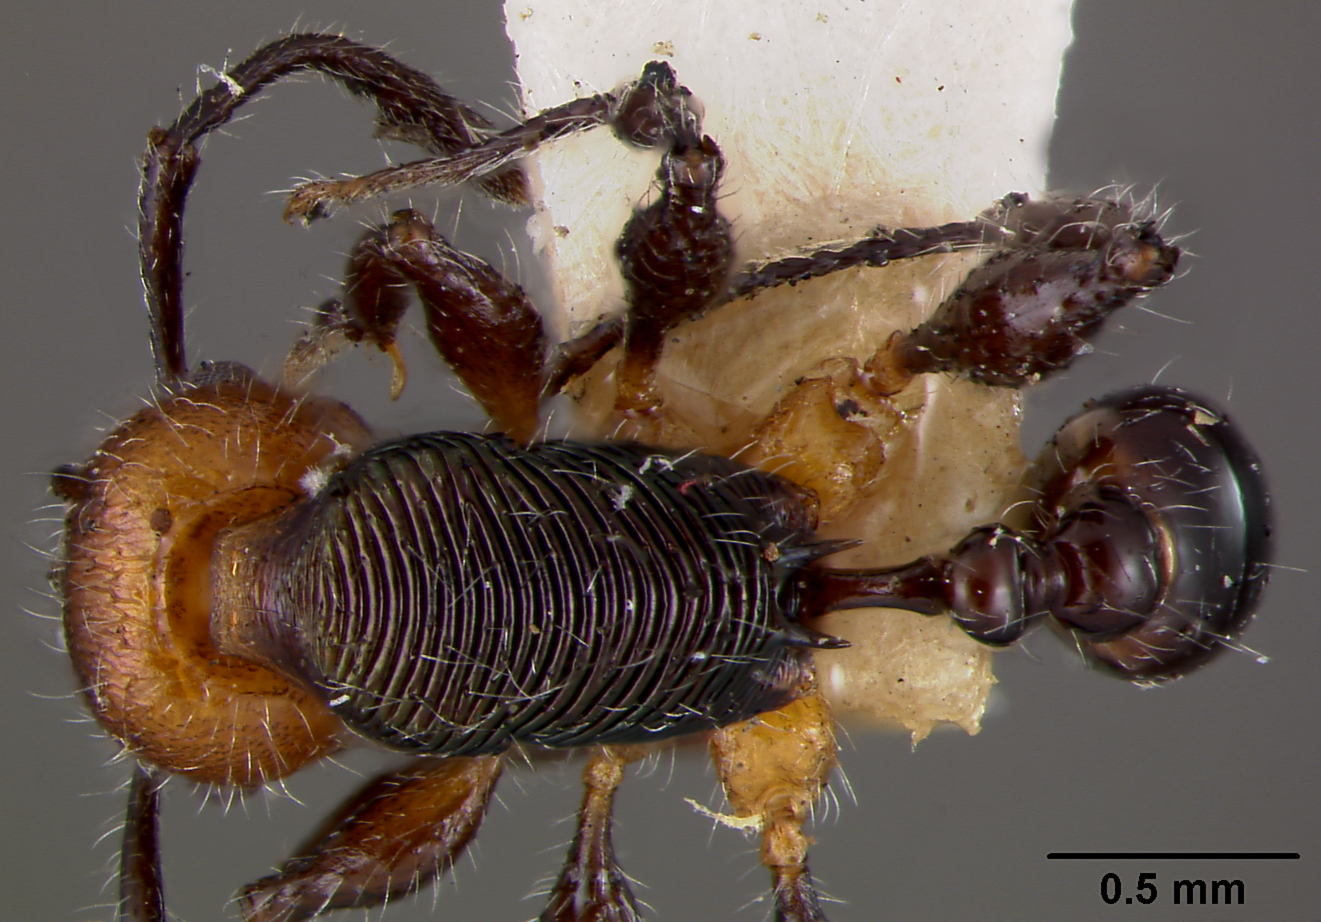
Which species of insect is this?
Macromischa scabripes
